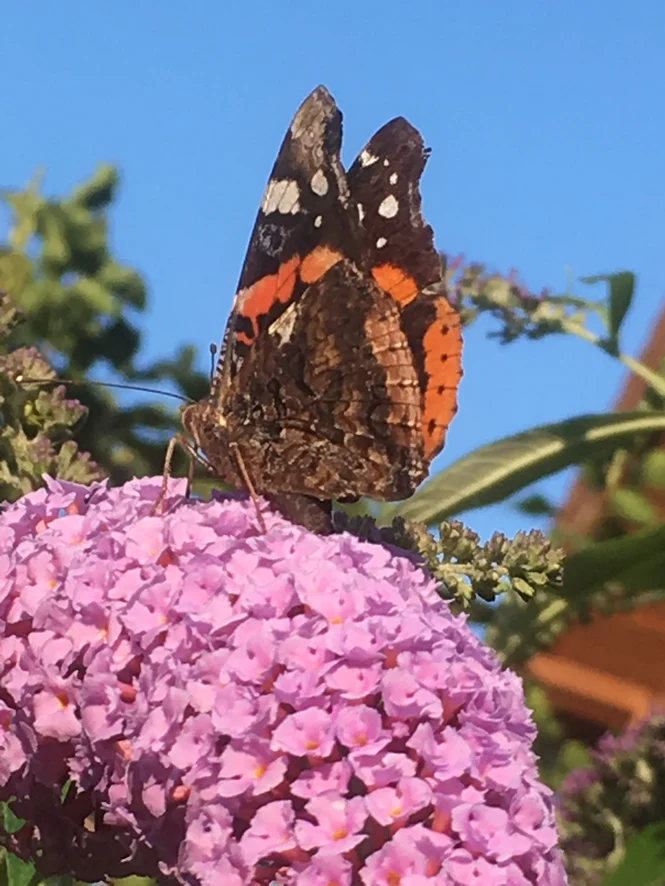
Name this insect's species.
Vanessa atalanta
